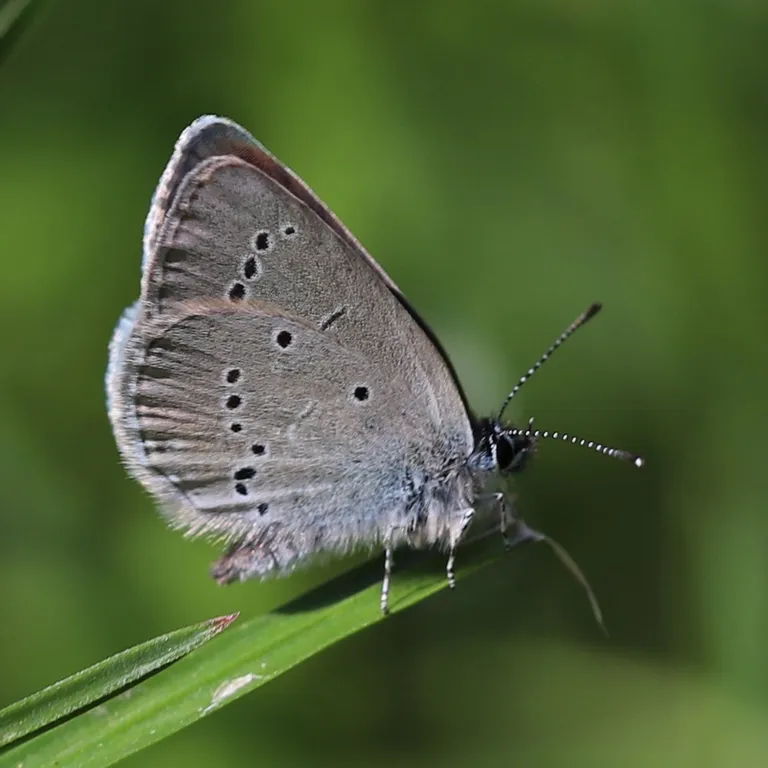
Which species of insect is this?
Cupido minimus
